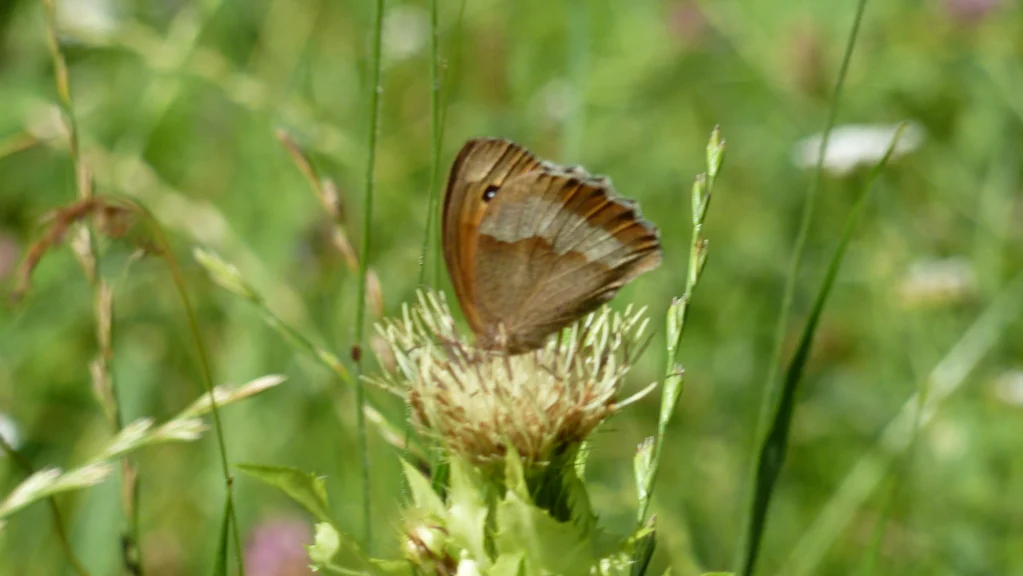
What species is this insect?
Maniola jurtina
